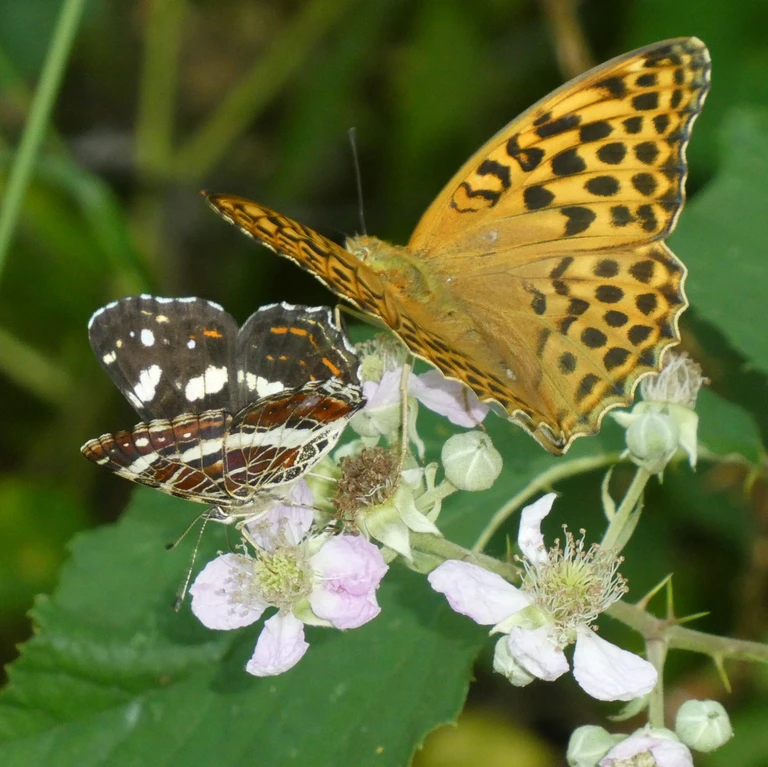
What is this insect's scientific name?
Araschnia levana
